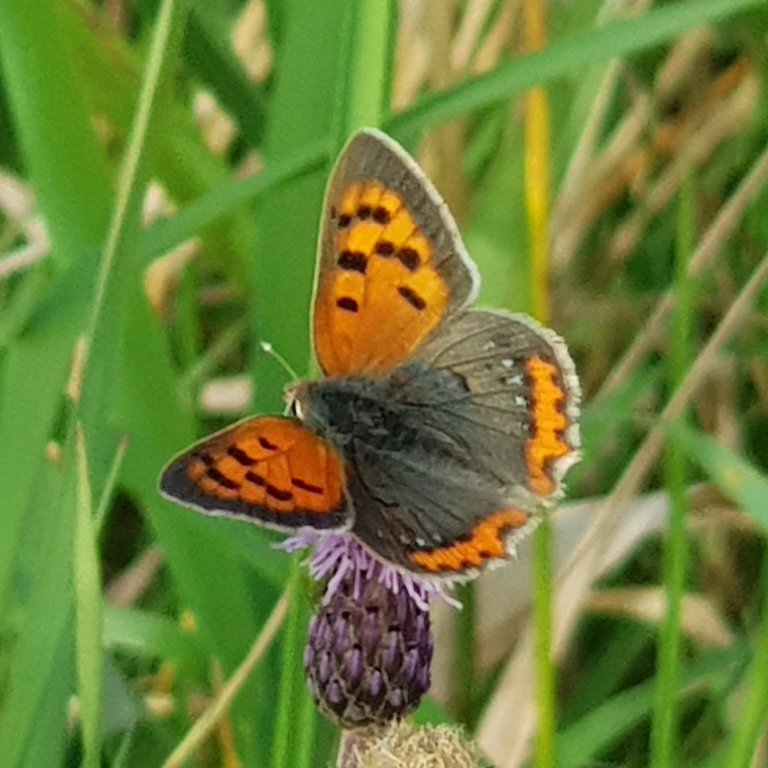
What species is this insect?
Lycaena phlaeas
